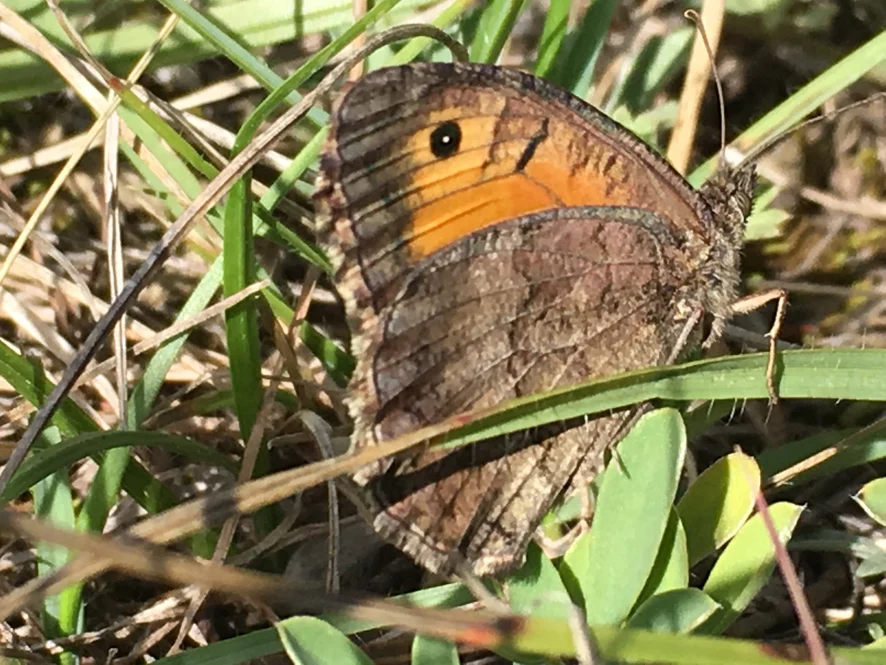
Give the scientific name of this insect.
Arethusana arethusa
